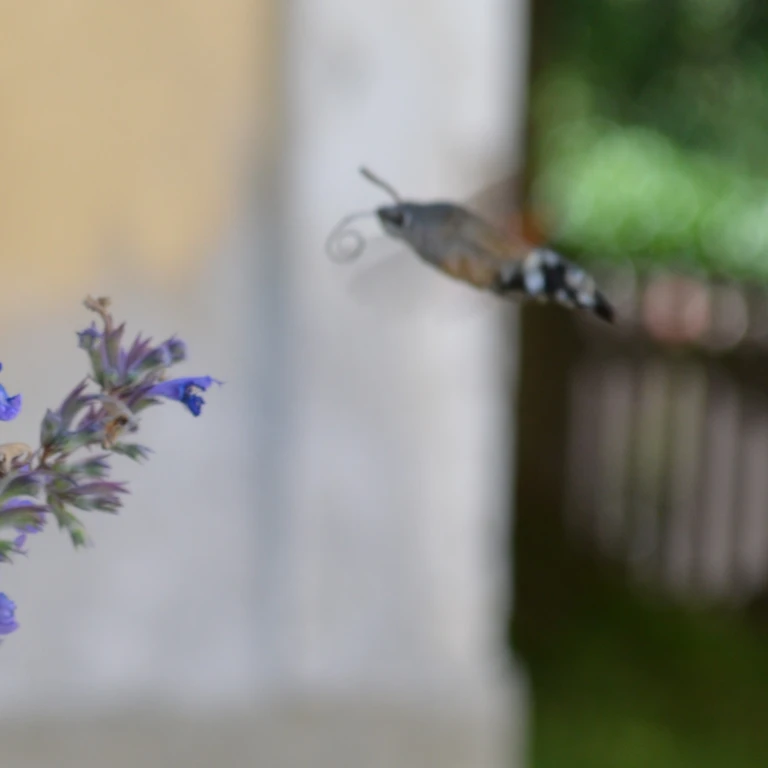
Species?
Macroglossum stellatarum
